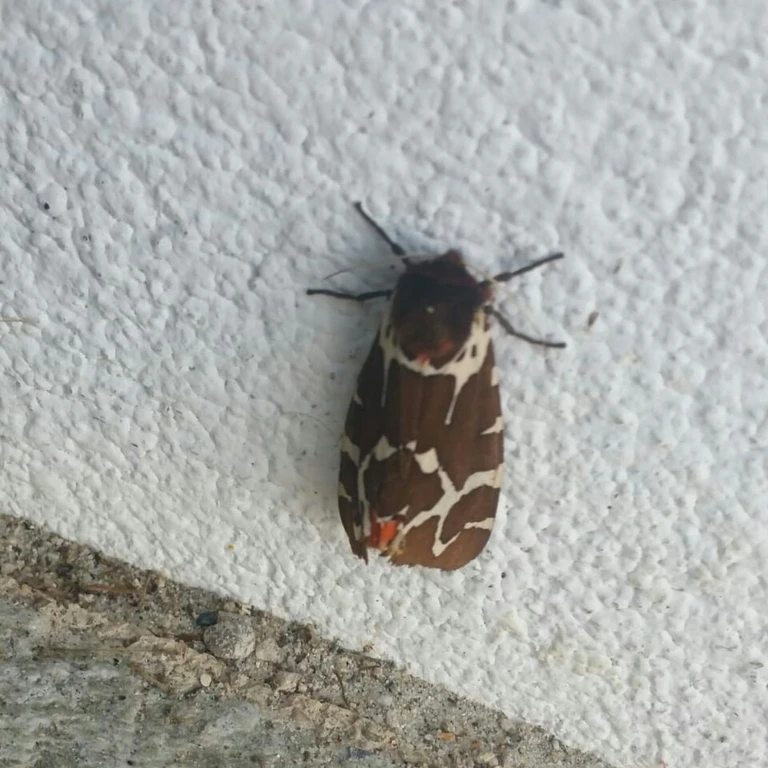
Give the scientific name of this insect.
Arctia caja
